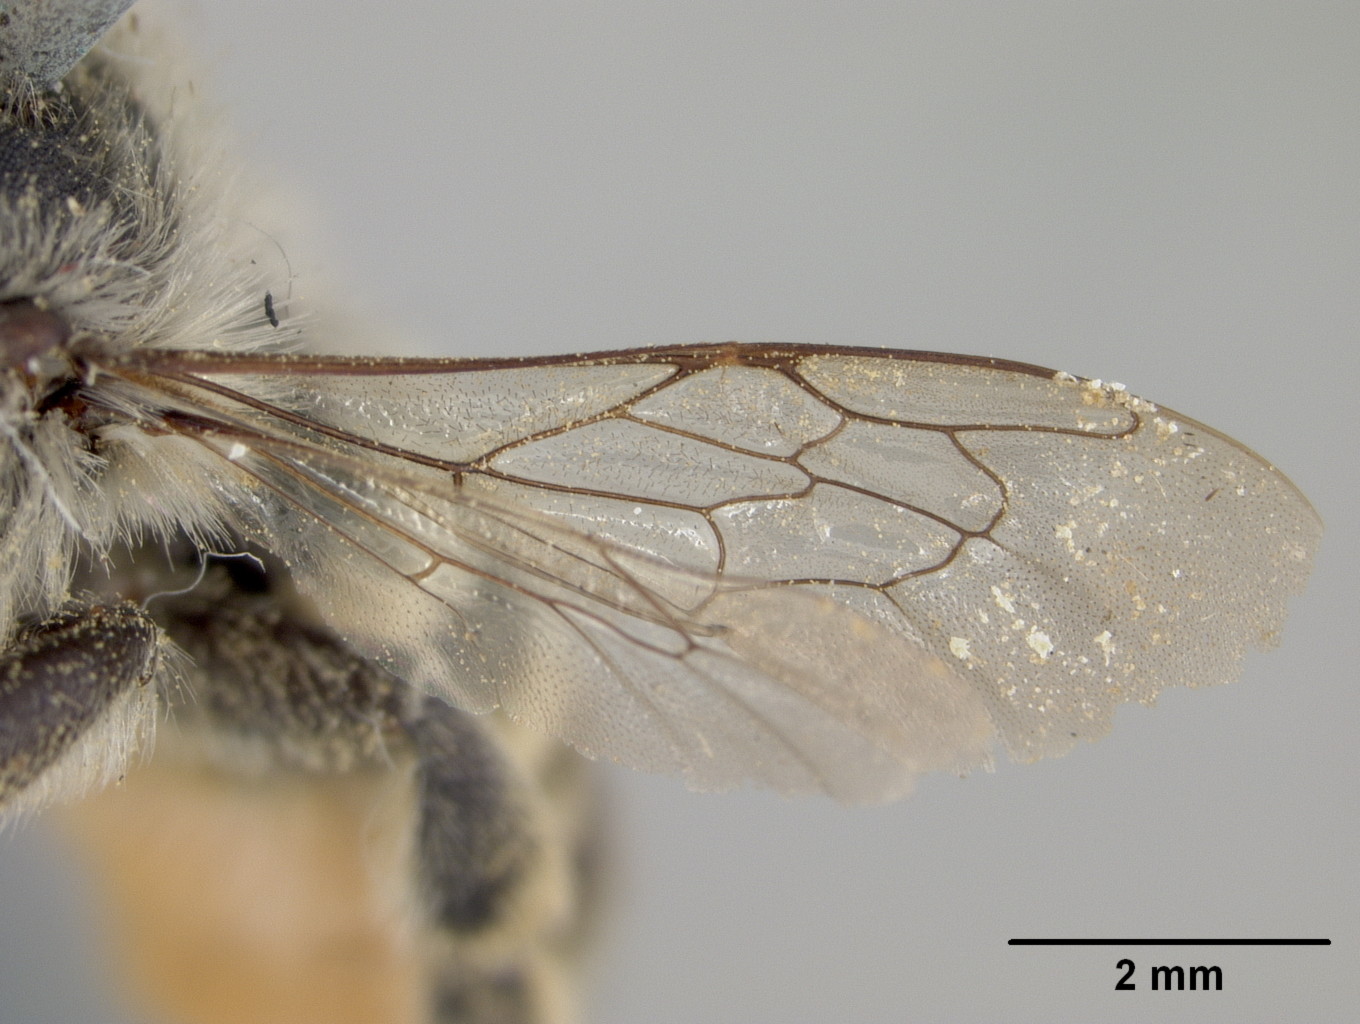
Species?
Megachile chrysothamni
